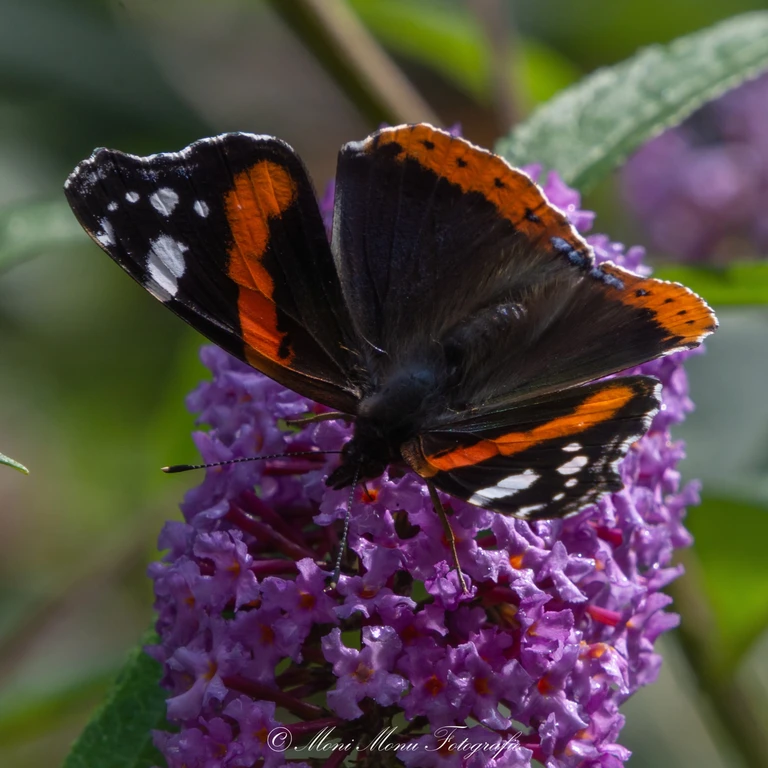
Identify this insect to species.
Vanessa atalanta
